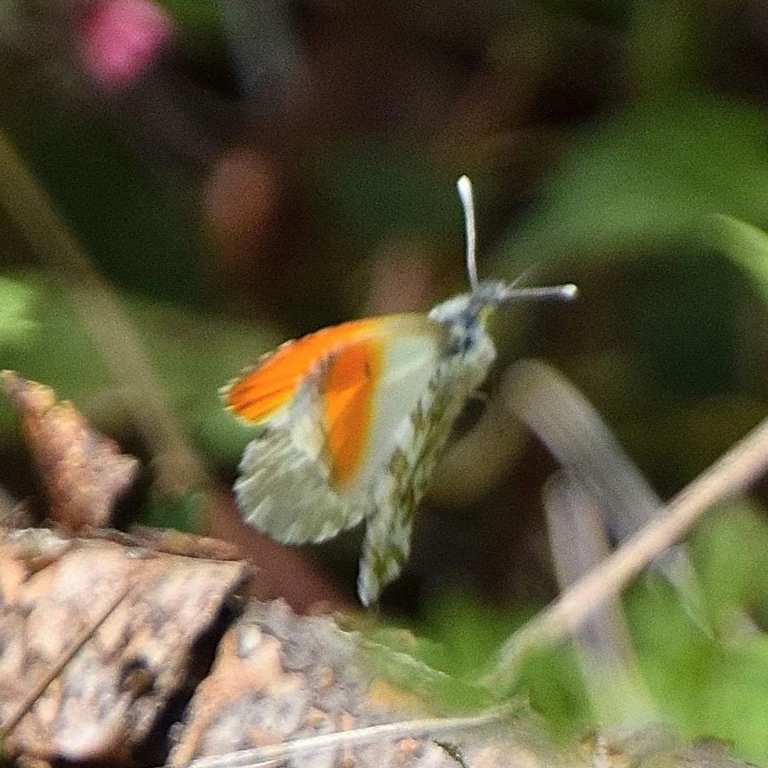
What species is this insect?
Anthocharis cardamines
